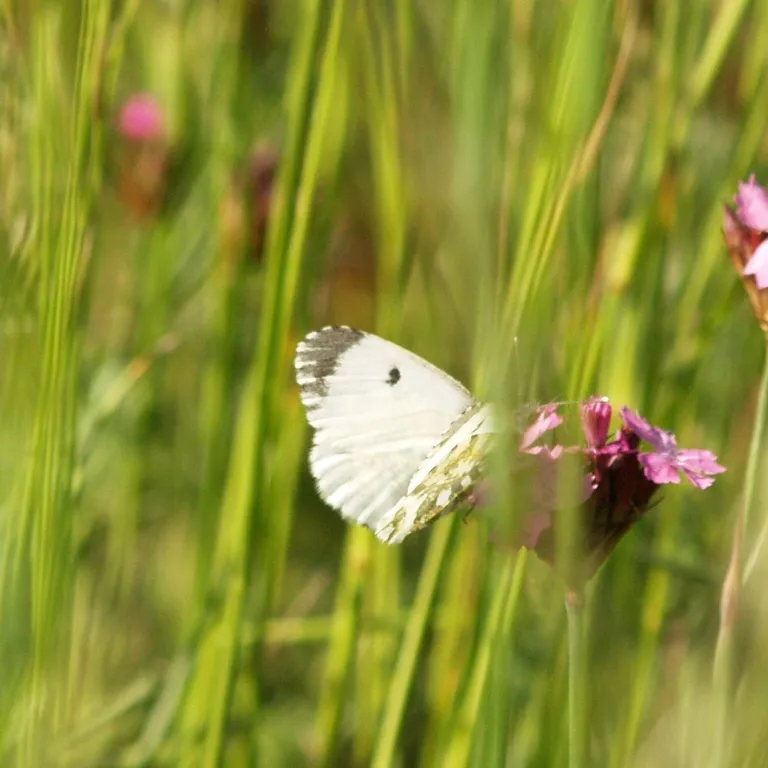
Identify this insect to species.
Anthocharis cardamines
